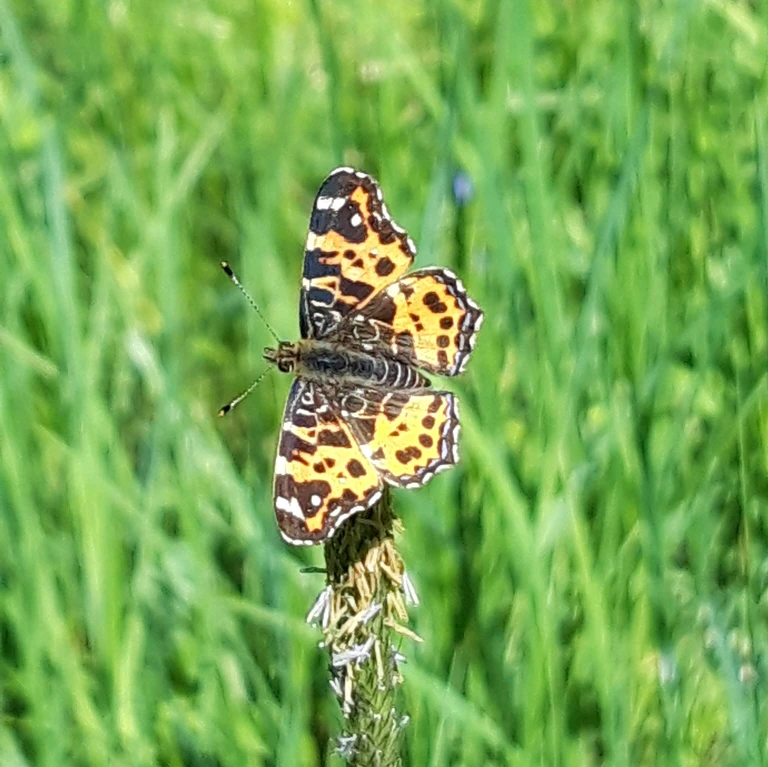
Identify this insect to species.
Araschnia levana
